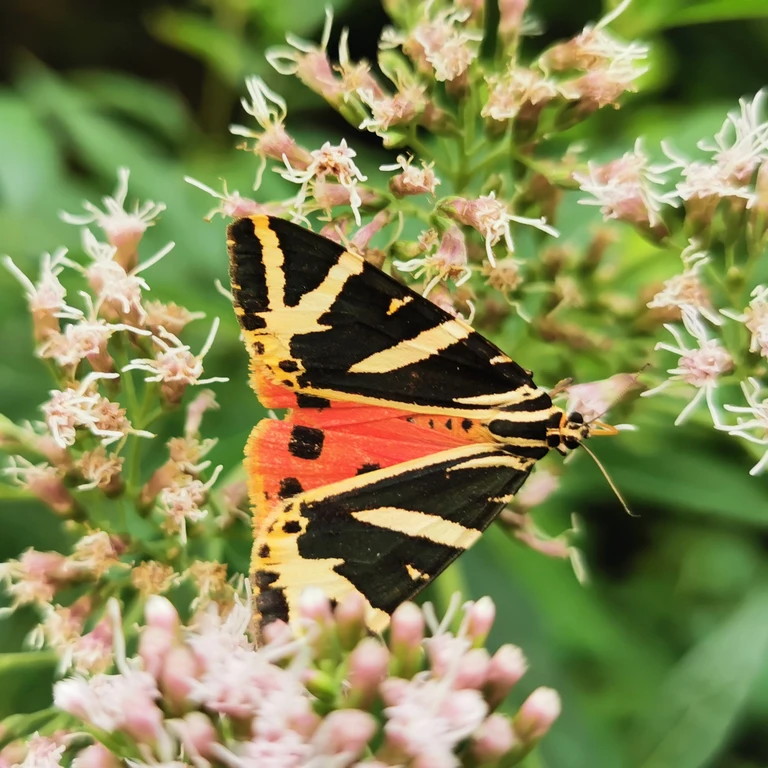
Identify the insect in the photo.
Euplagia quadripunctaria
